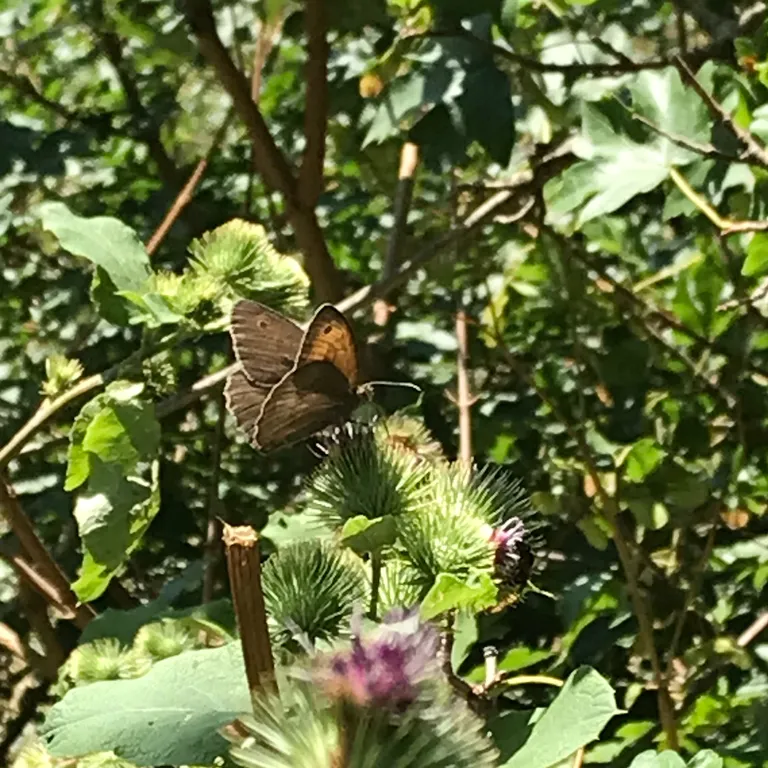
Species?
Maniola jurtina
